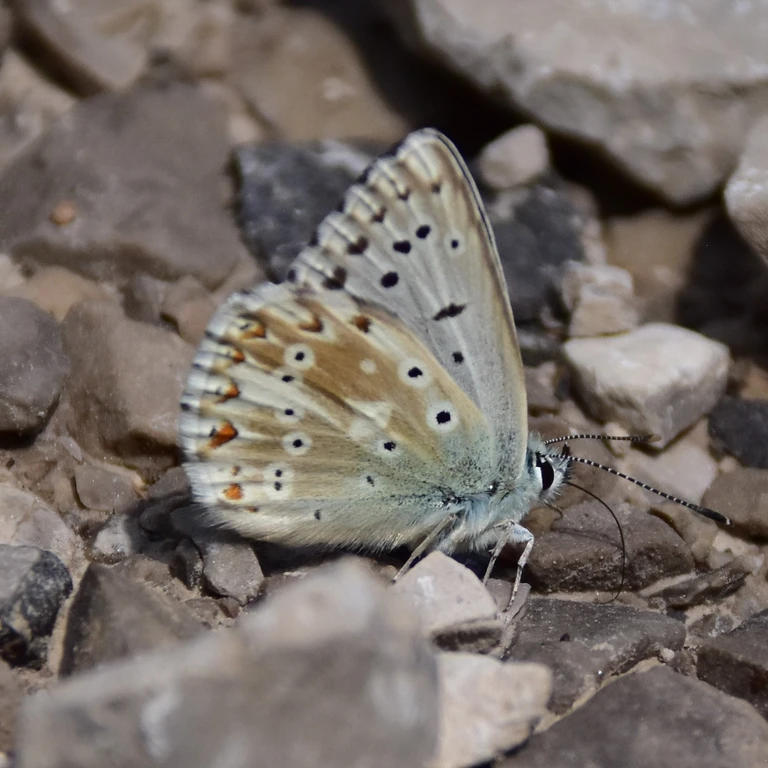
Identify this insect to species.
Lysandra coridon
